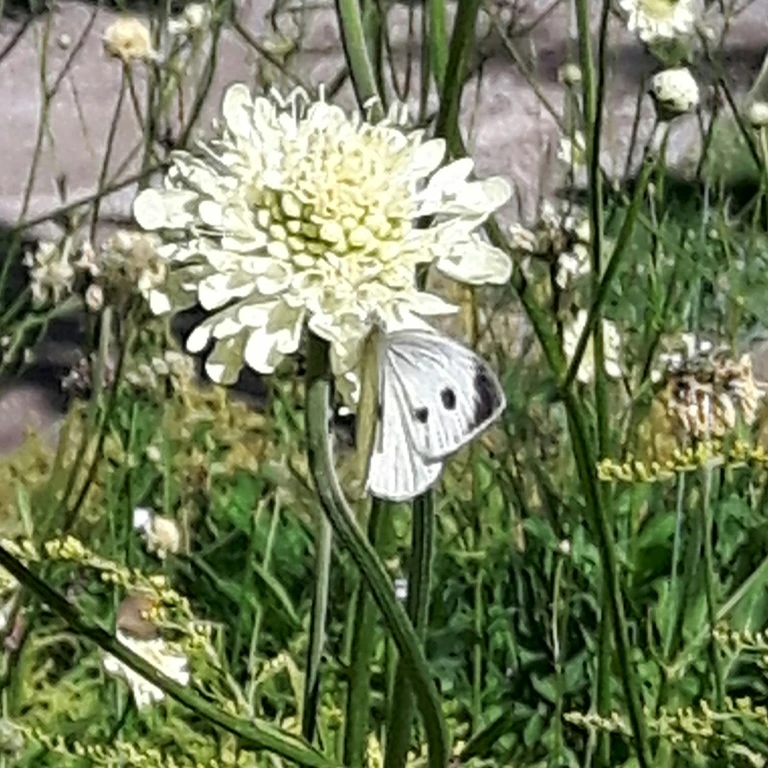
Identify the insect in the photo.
Pieris brassicae
